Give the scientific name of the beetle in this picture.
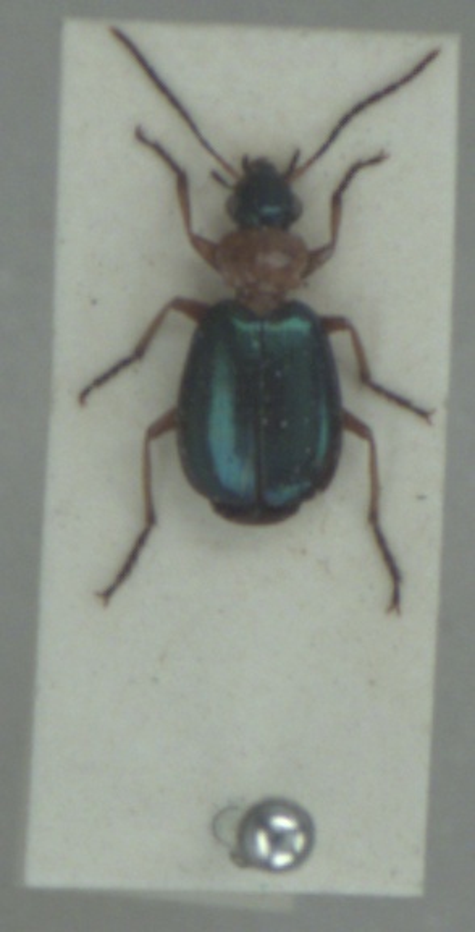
Lebia chlorocephala
